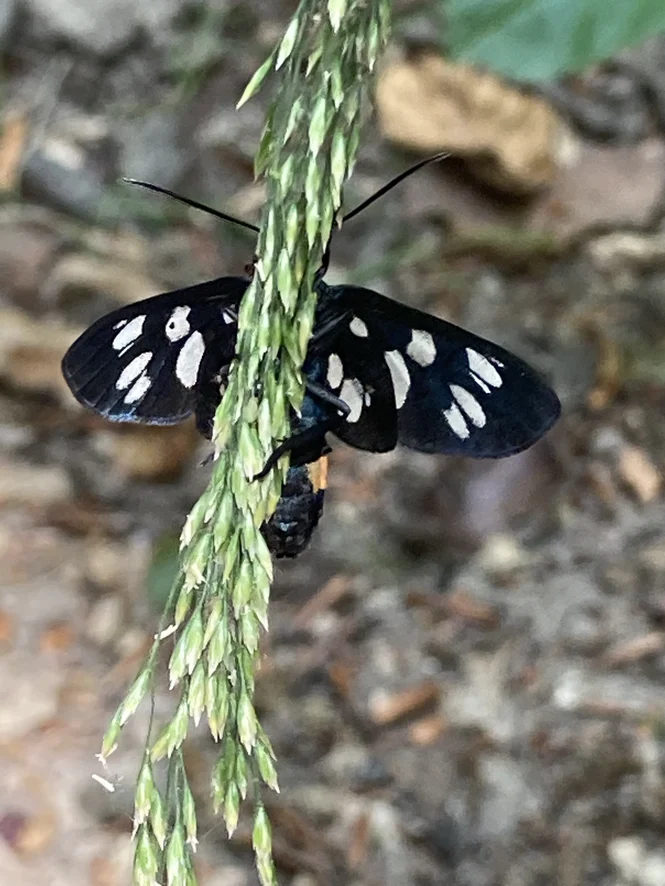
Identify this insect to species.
Amata phegea
